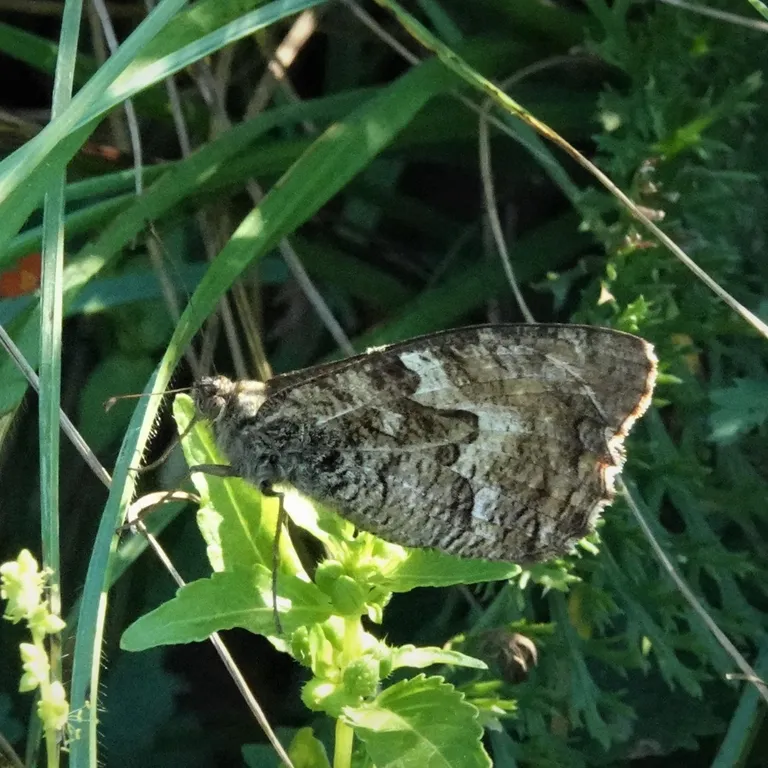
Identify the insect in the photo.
Hipparchia semele
